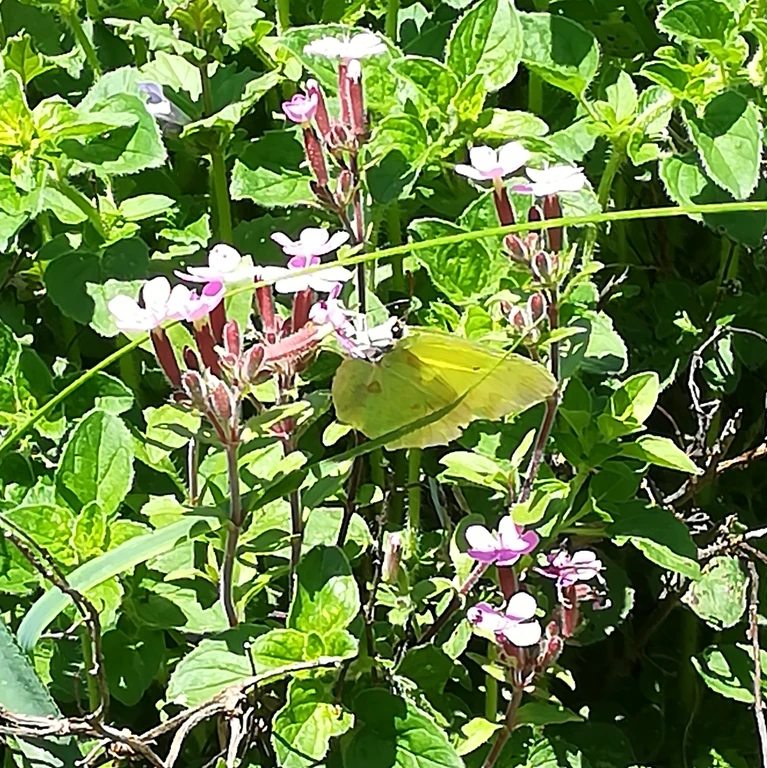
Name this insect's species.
Gonepteryx rhamni
